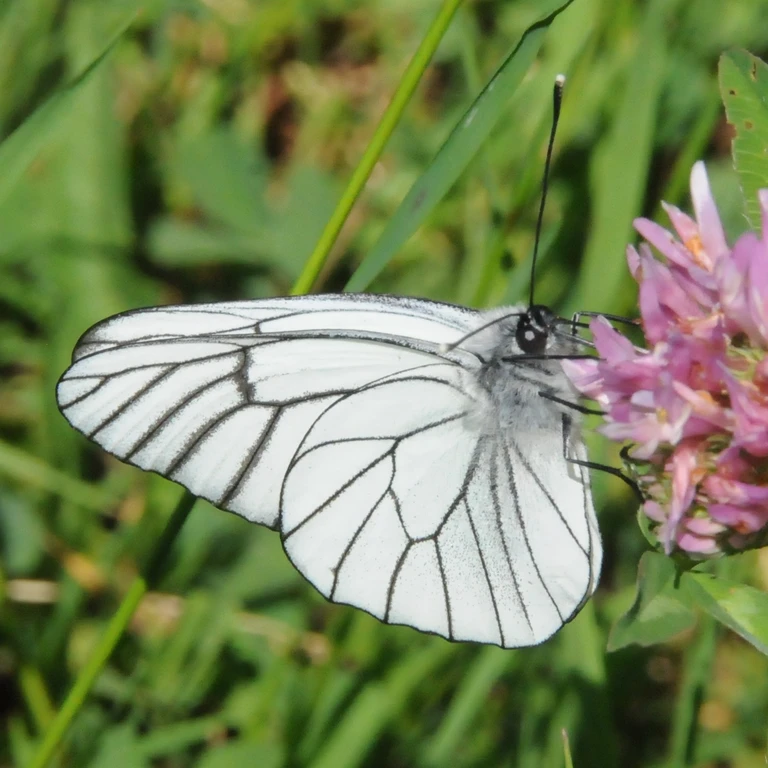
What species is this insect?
Aporia crataegi
